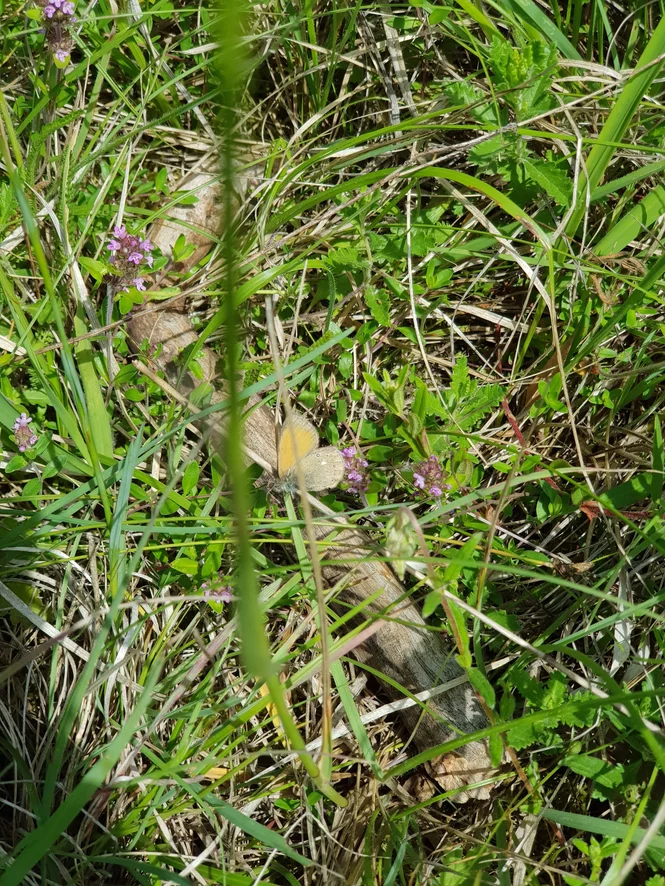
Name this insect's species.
Coenonympha glycerion (also Coenonympha iphis)
